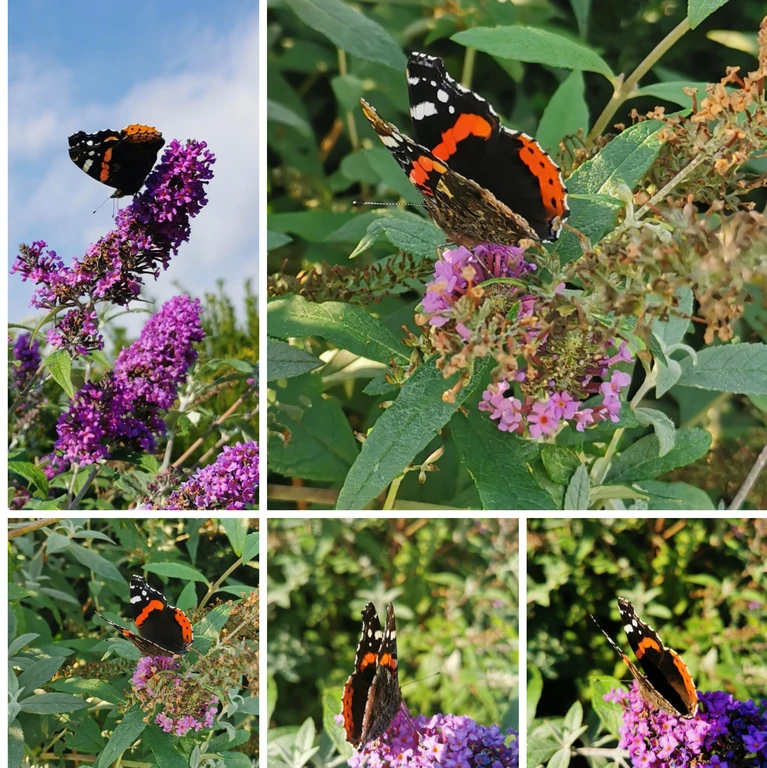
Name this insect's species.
Vanessa atalanta
